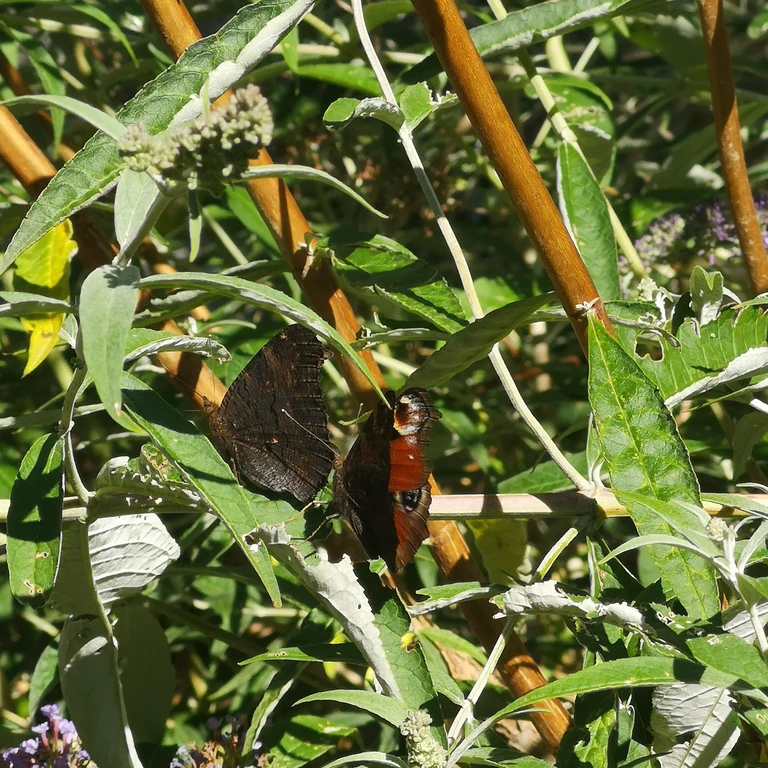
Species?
Aglais io
